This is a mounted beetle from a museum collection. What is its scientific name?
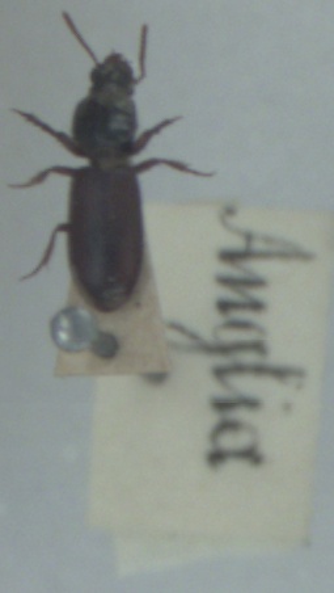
Clivina collaris
